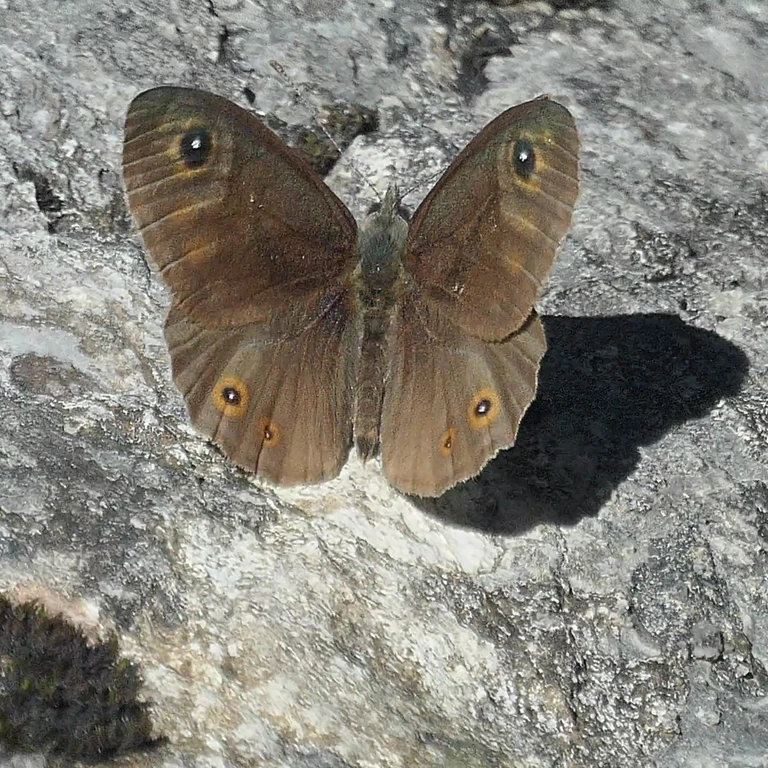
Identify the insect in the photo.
Lasiommata maera (also Pararge maera)
